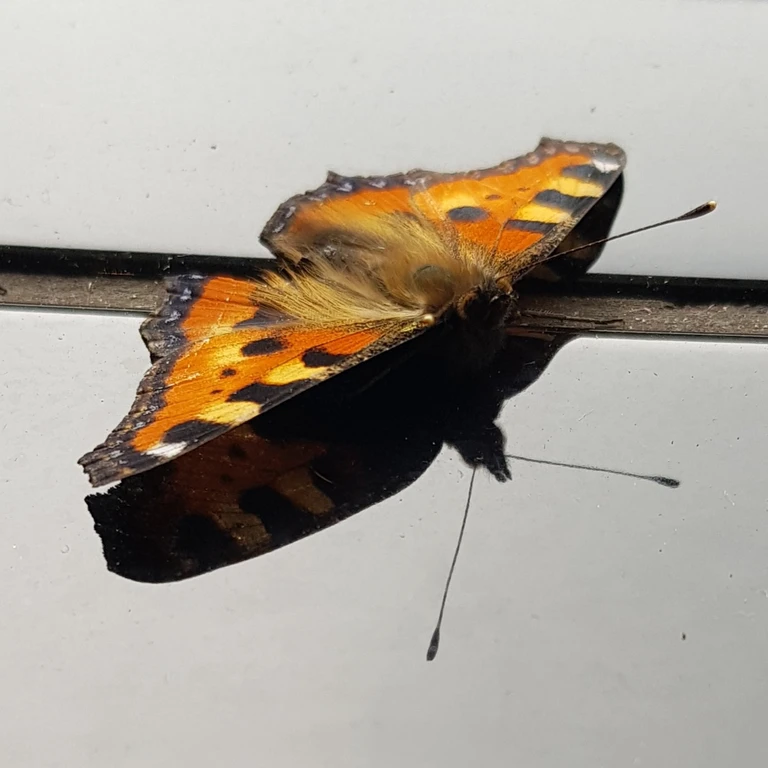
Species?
Aglais urticae
